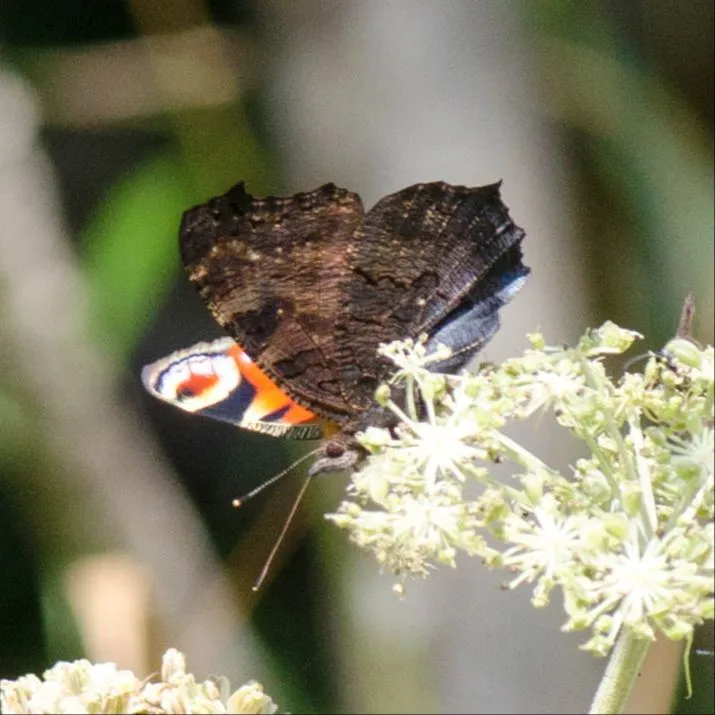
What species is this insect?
Aglais io
